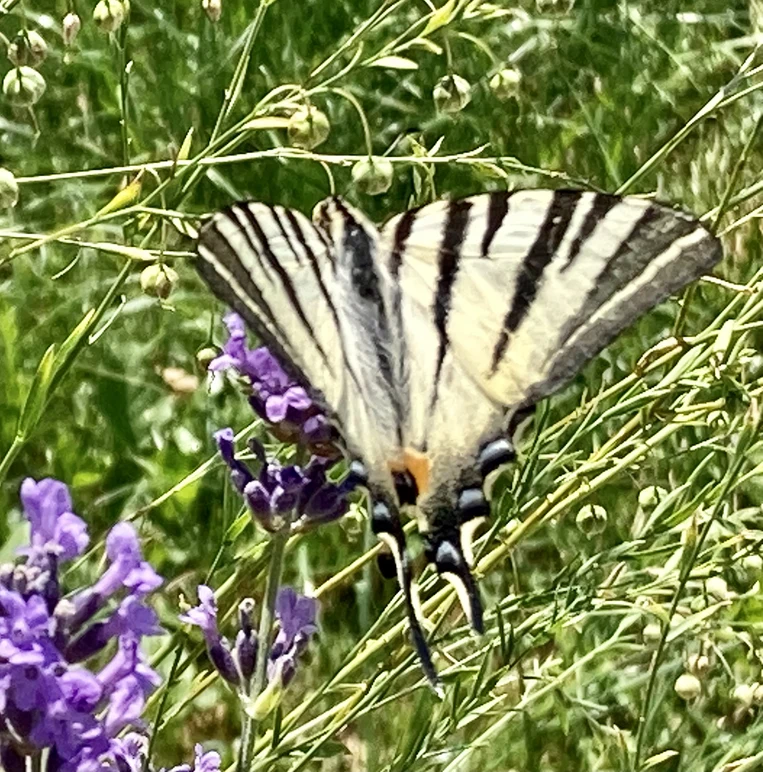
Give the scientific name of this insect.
Iphiclides podalirius
